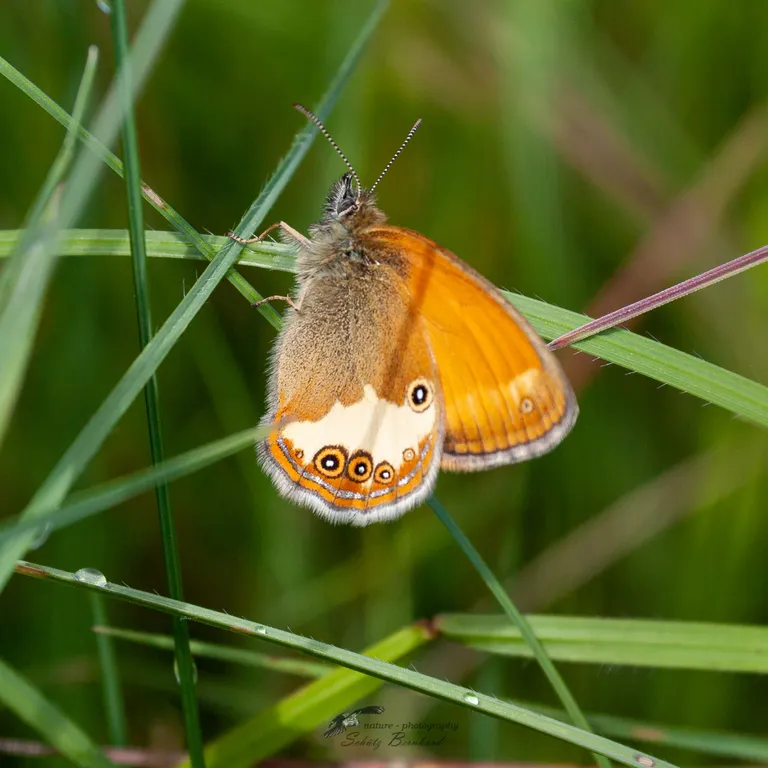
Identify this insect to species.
Coenonympha arcania
